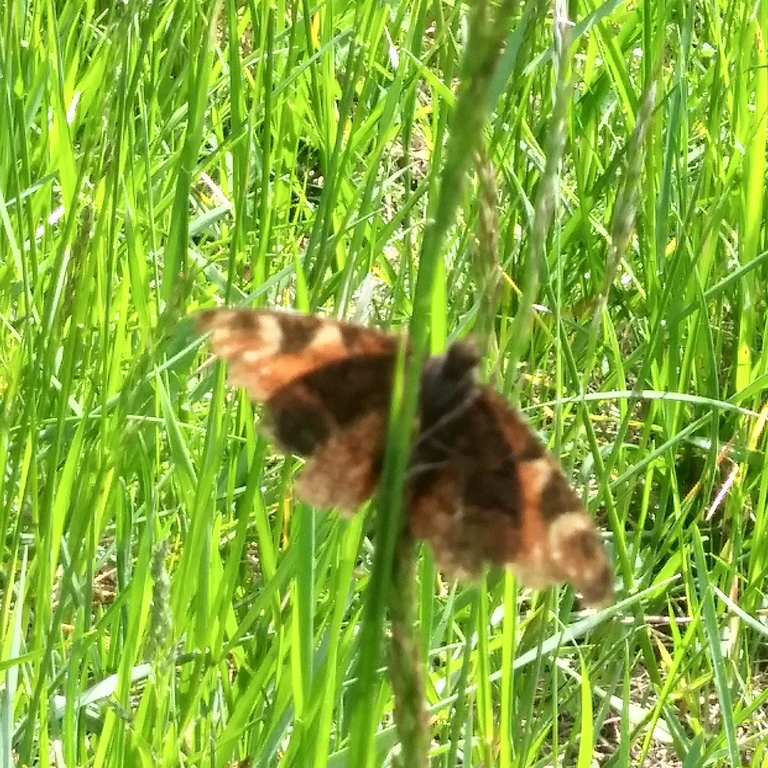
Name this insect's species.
Aglais io
